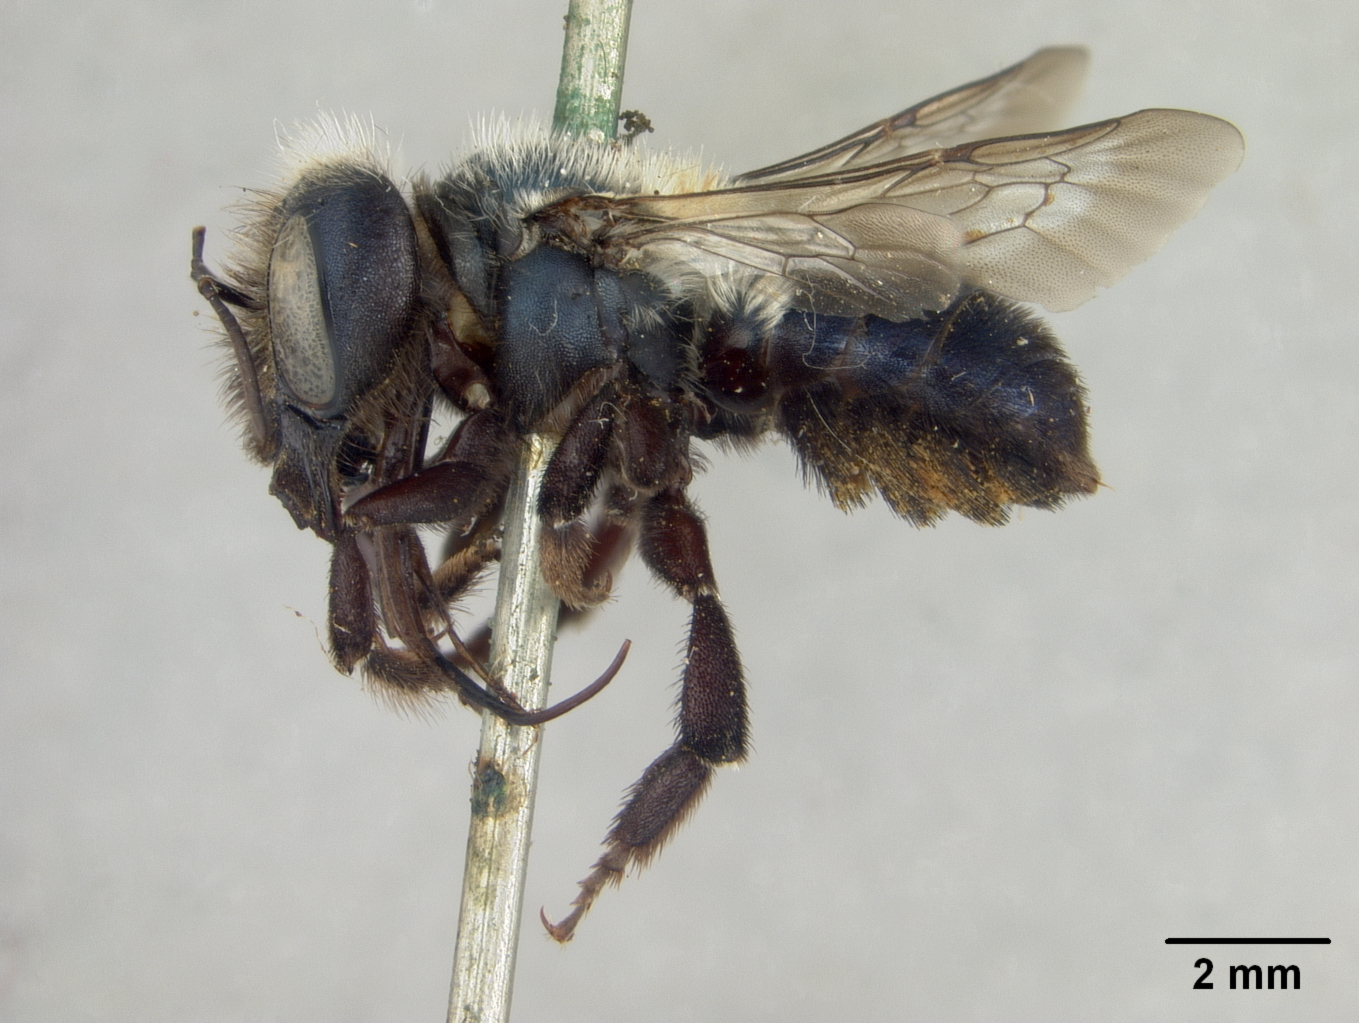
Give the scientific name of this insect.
Osmia brevihirta
